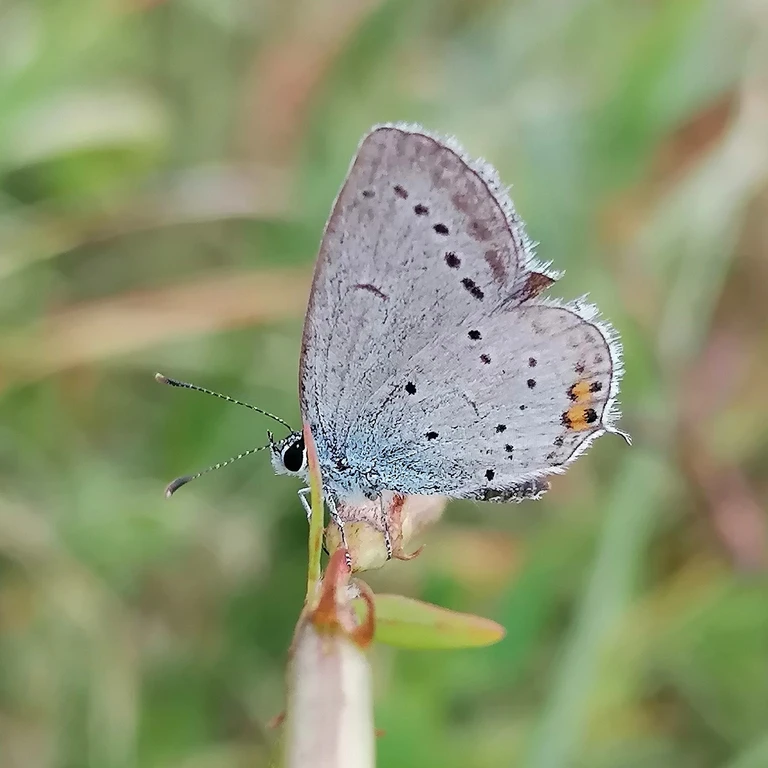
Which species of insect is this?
Cupido argiades (also Elkalyce argiades)
